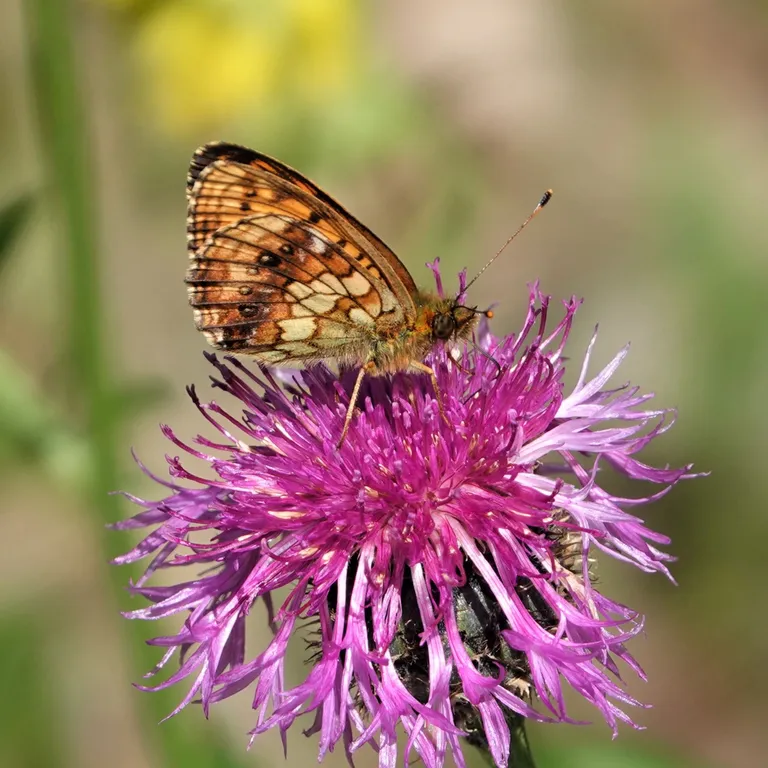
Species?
Brenthis ino
